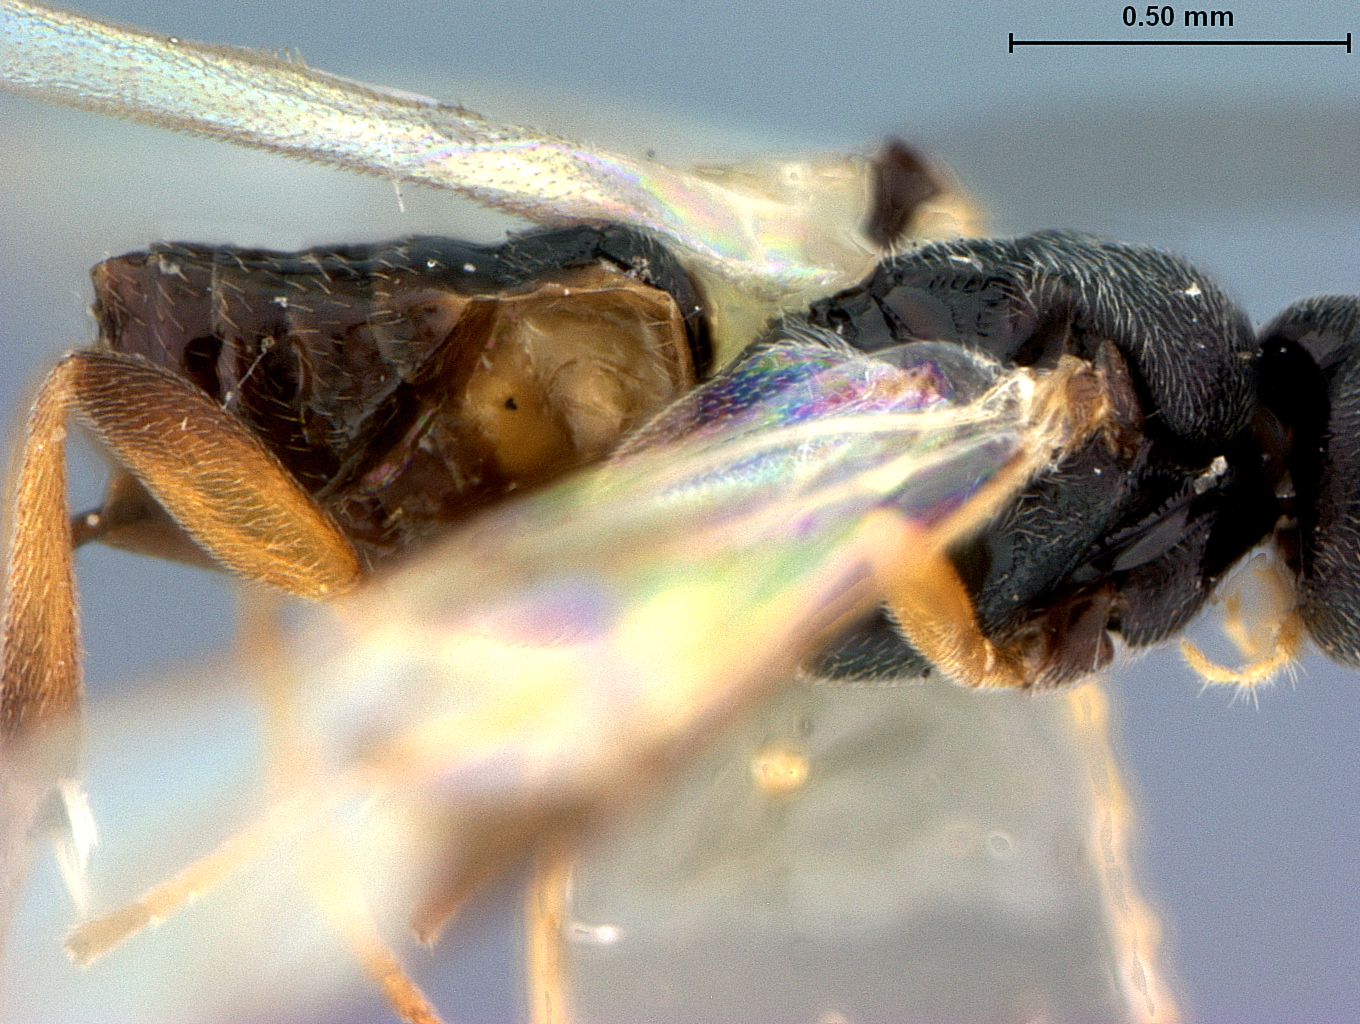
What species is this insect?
Apanteles ammalonis
